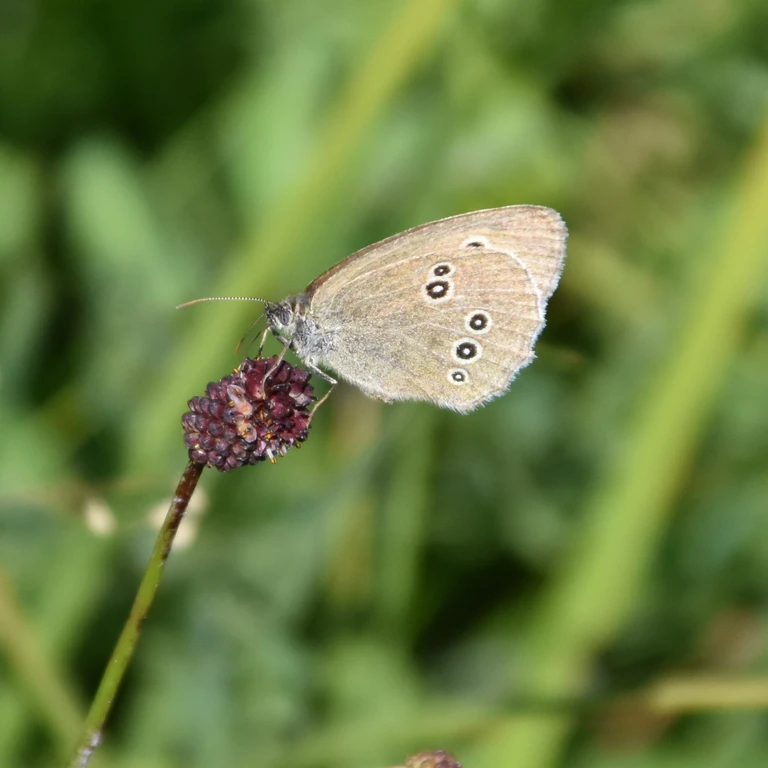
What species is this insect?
Aphantopus hyperantus
